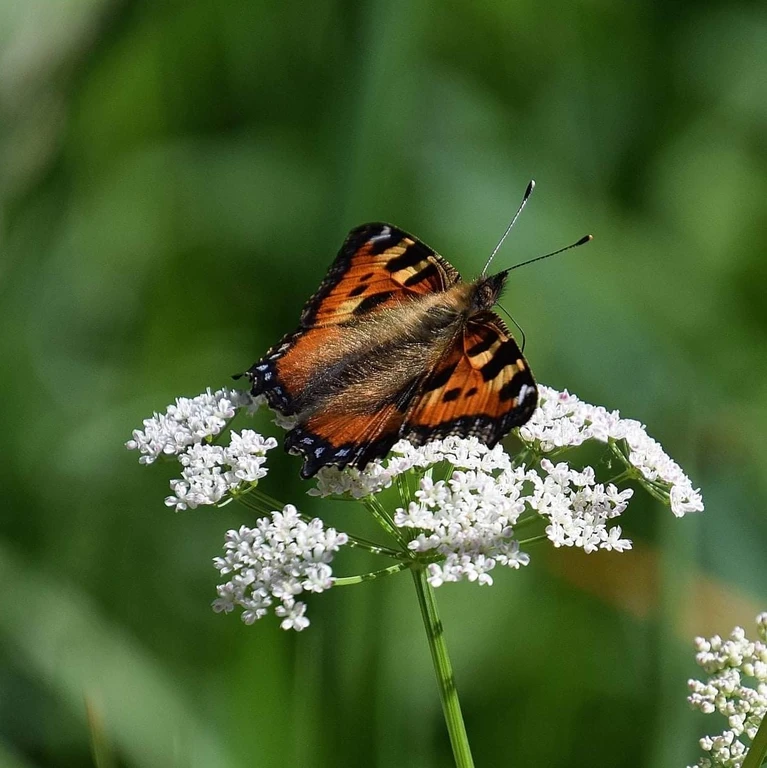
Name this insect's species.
Aglais urticae
